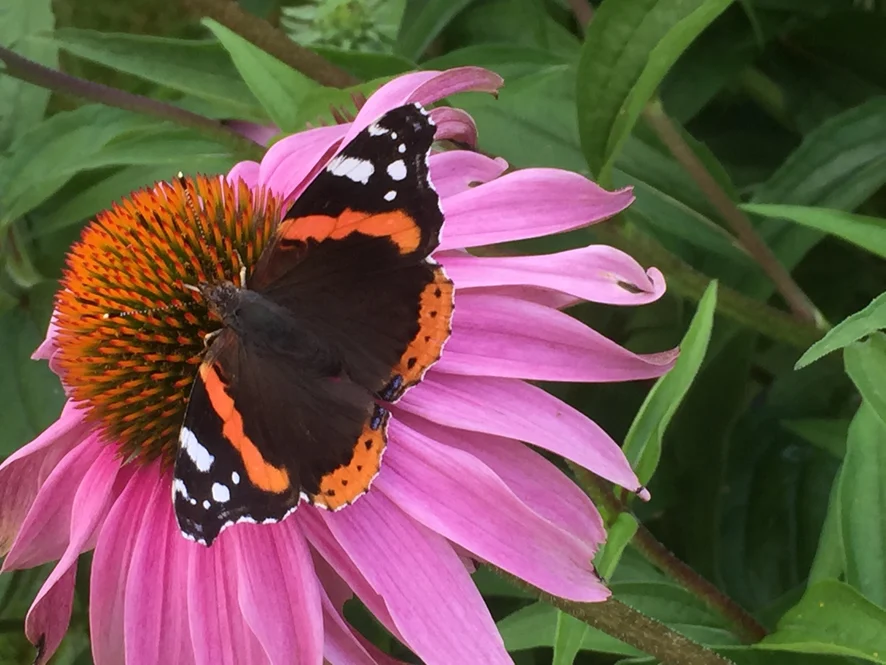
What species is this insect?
Vanessa atalanta
